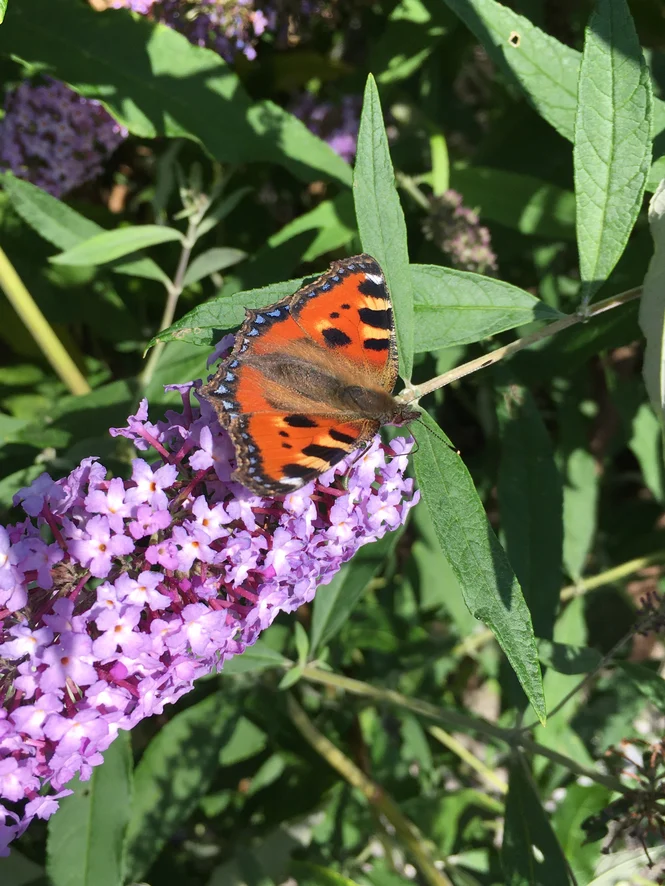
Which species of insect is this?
Aglais urticae
